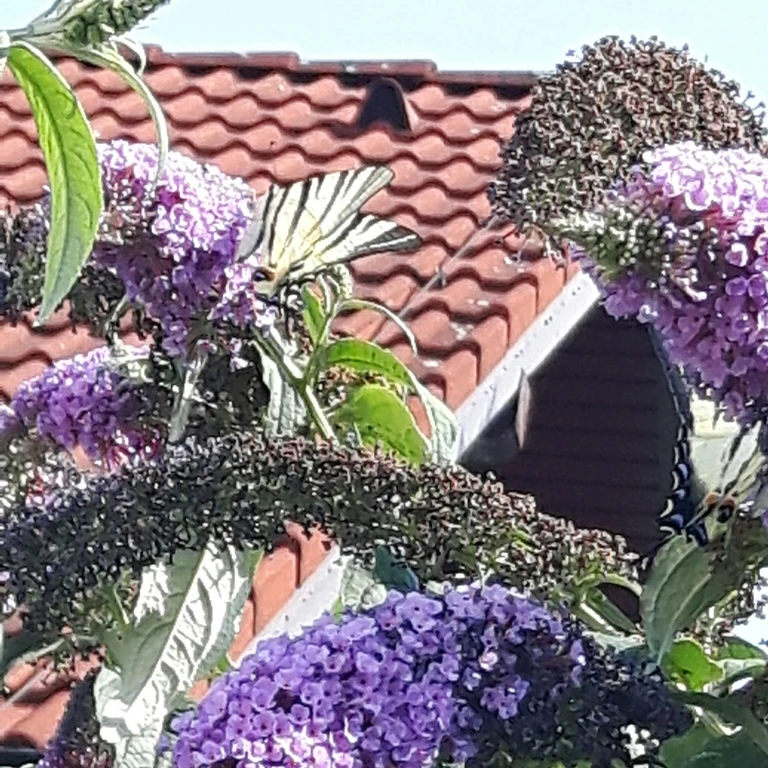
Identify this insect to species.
Iphiclides podalirius
